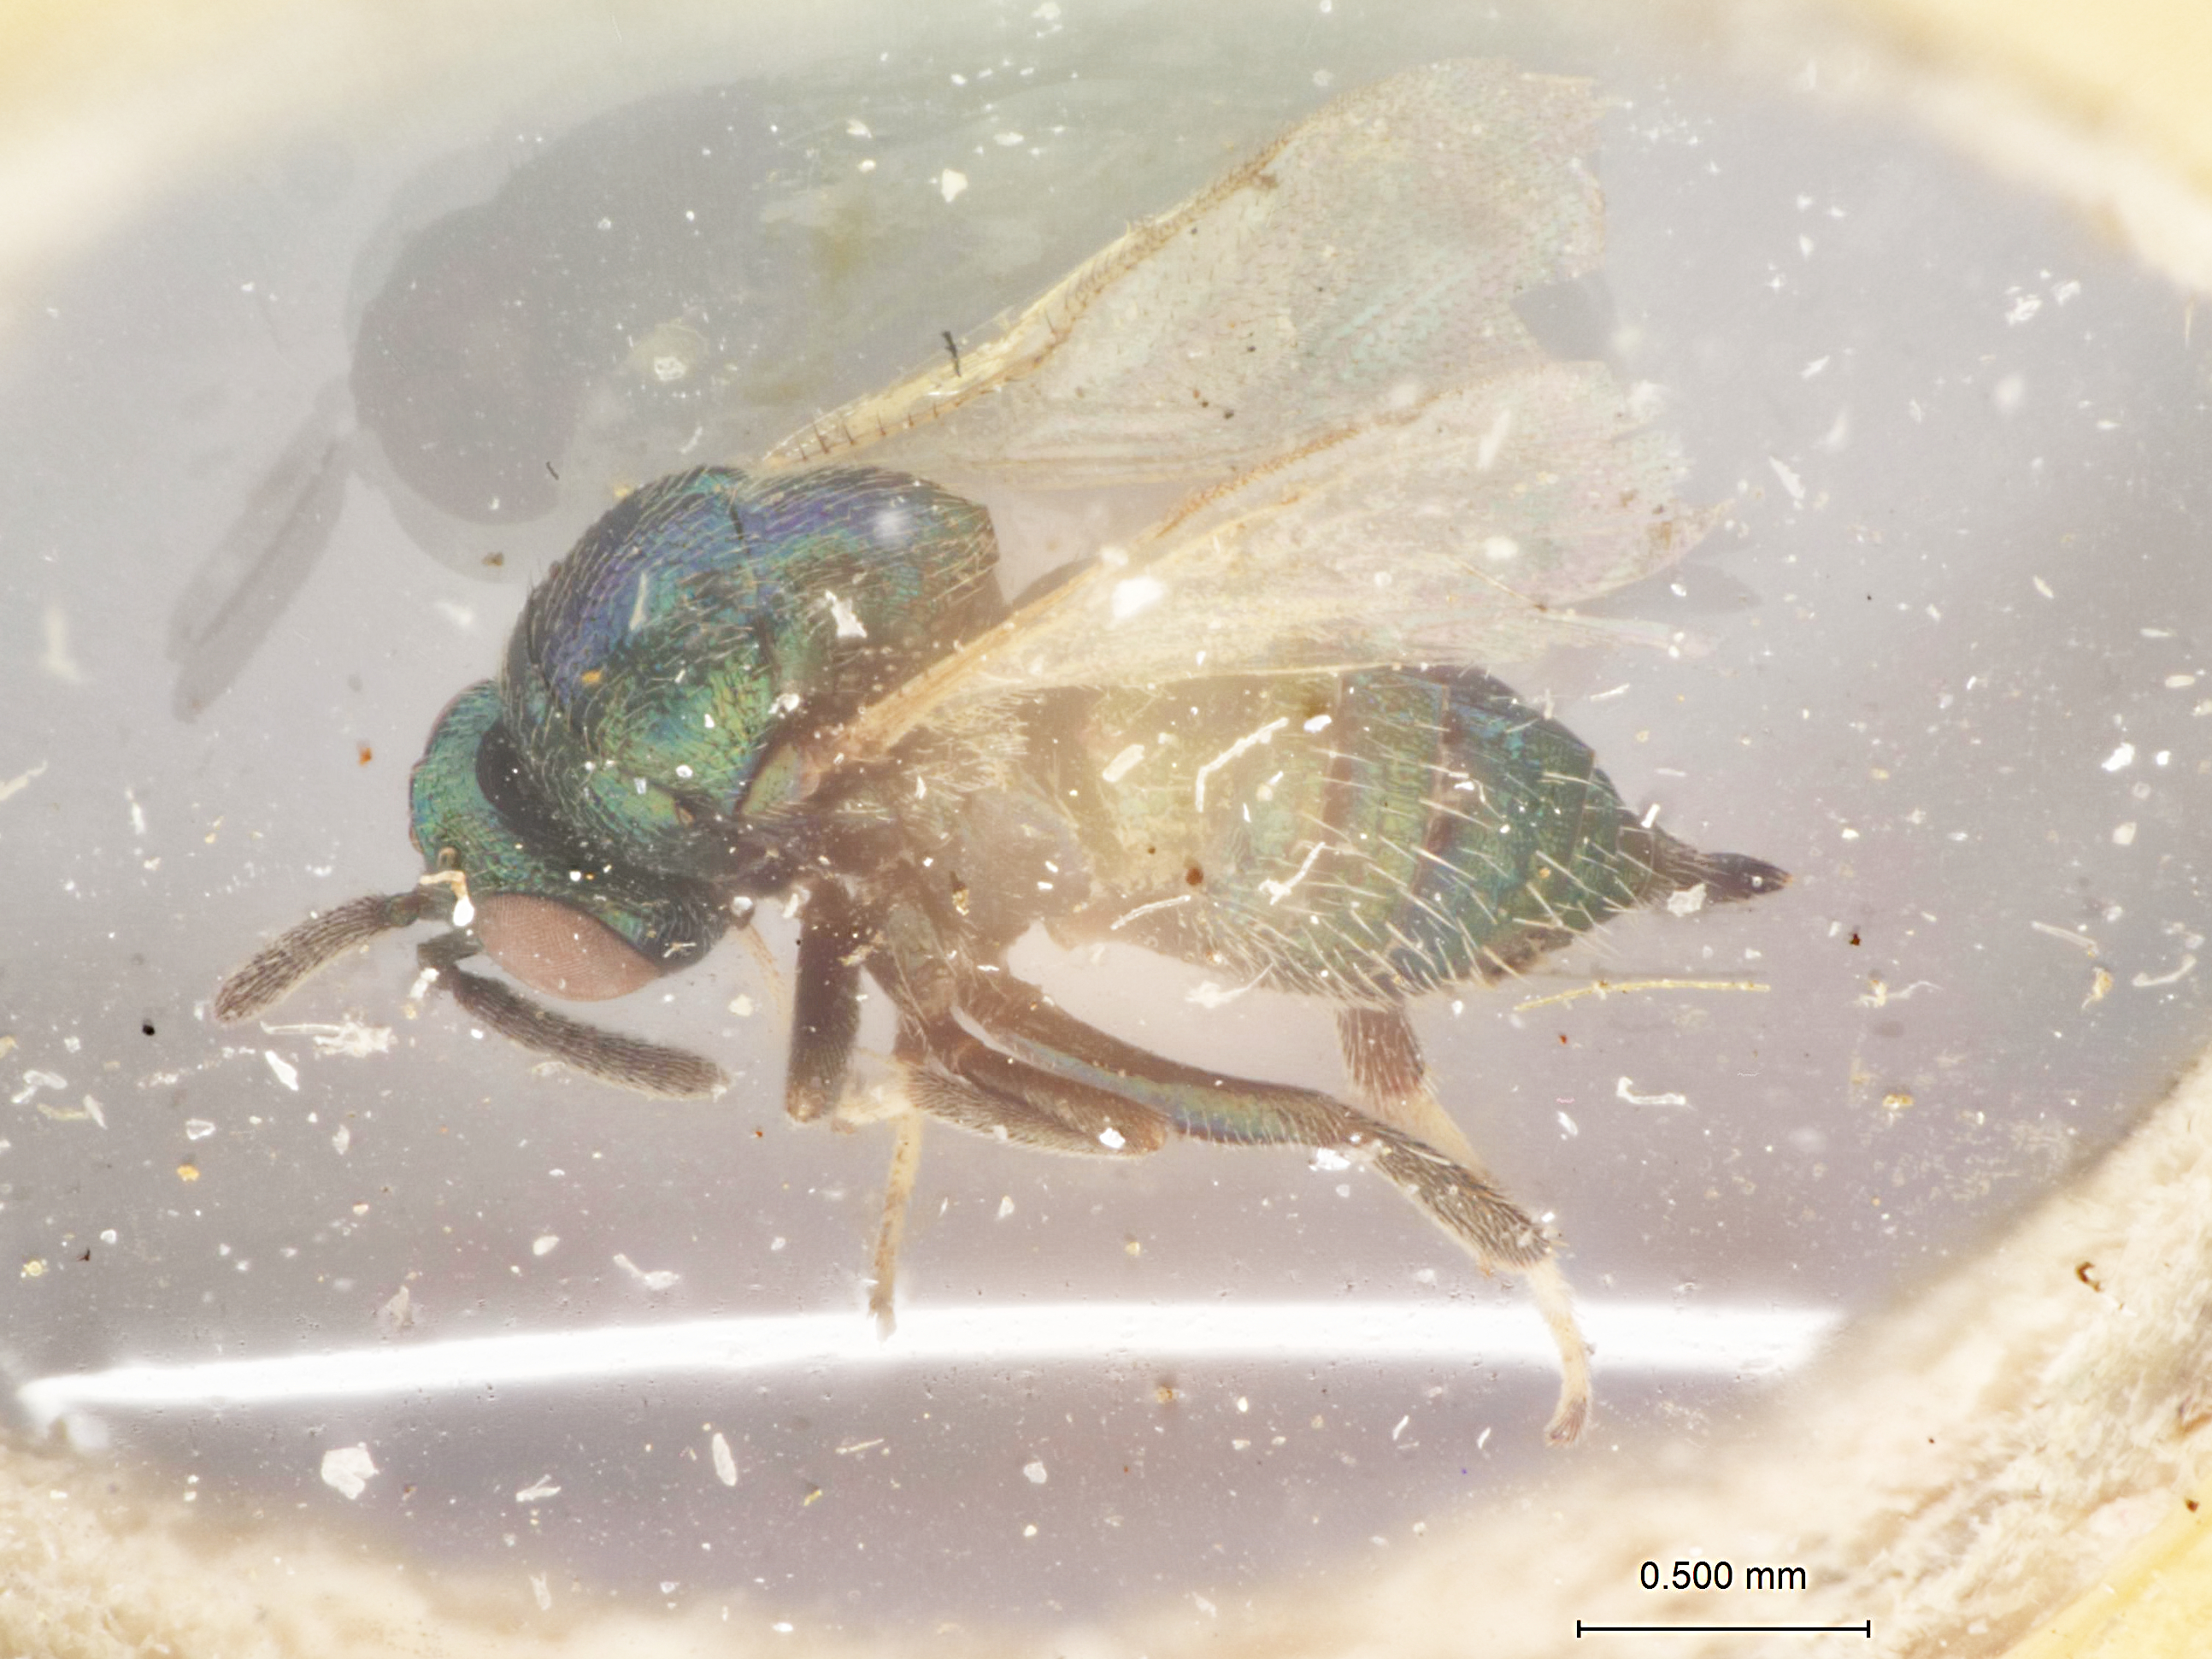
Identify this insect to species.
Ormyrus peninsularis
